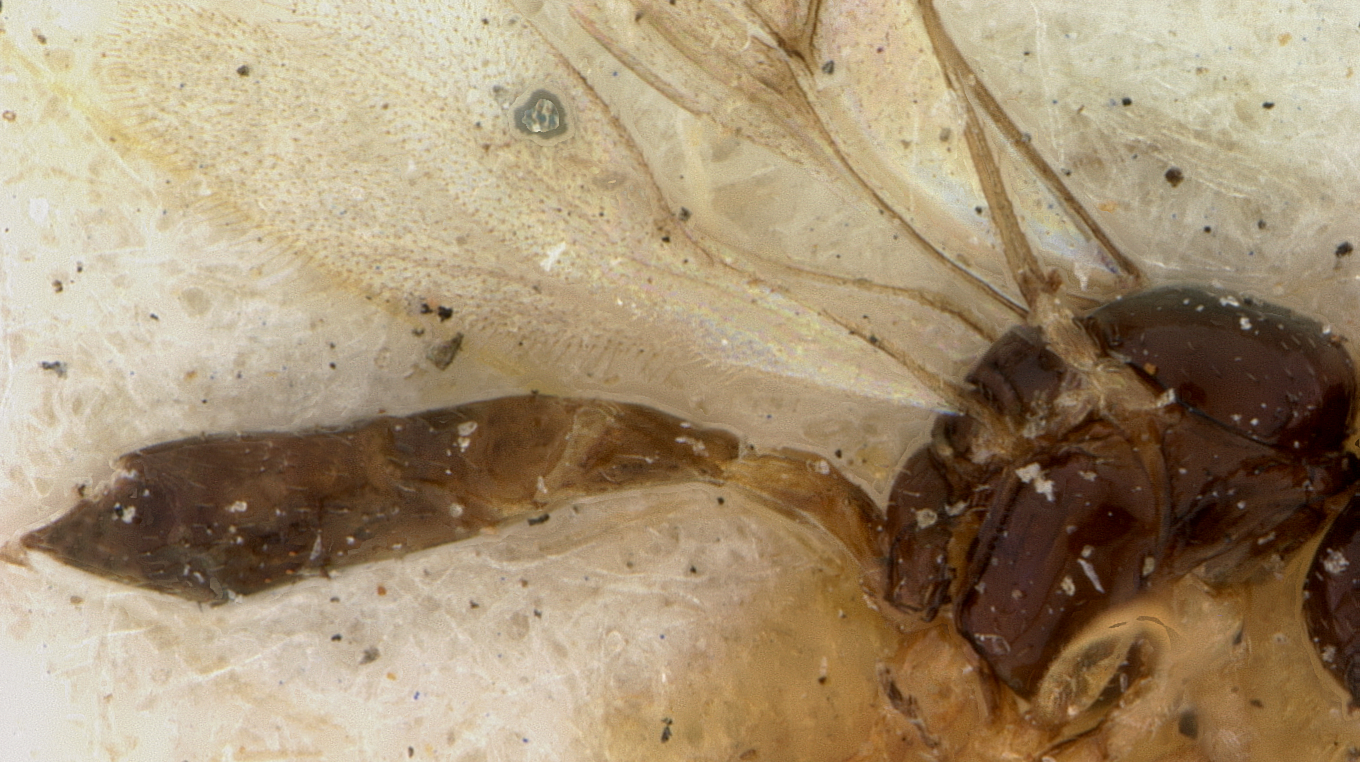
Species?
Lysiphlebus testaceipes
